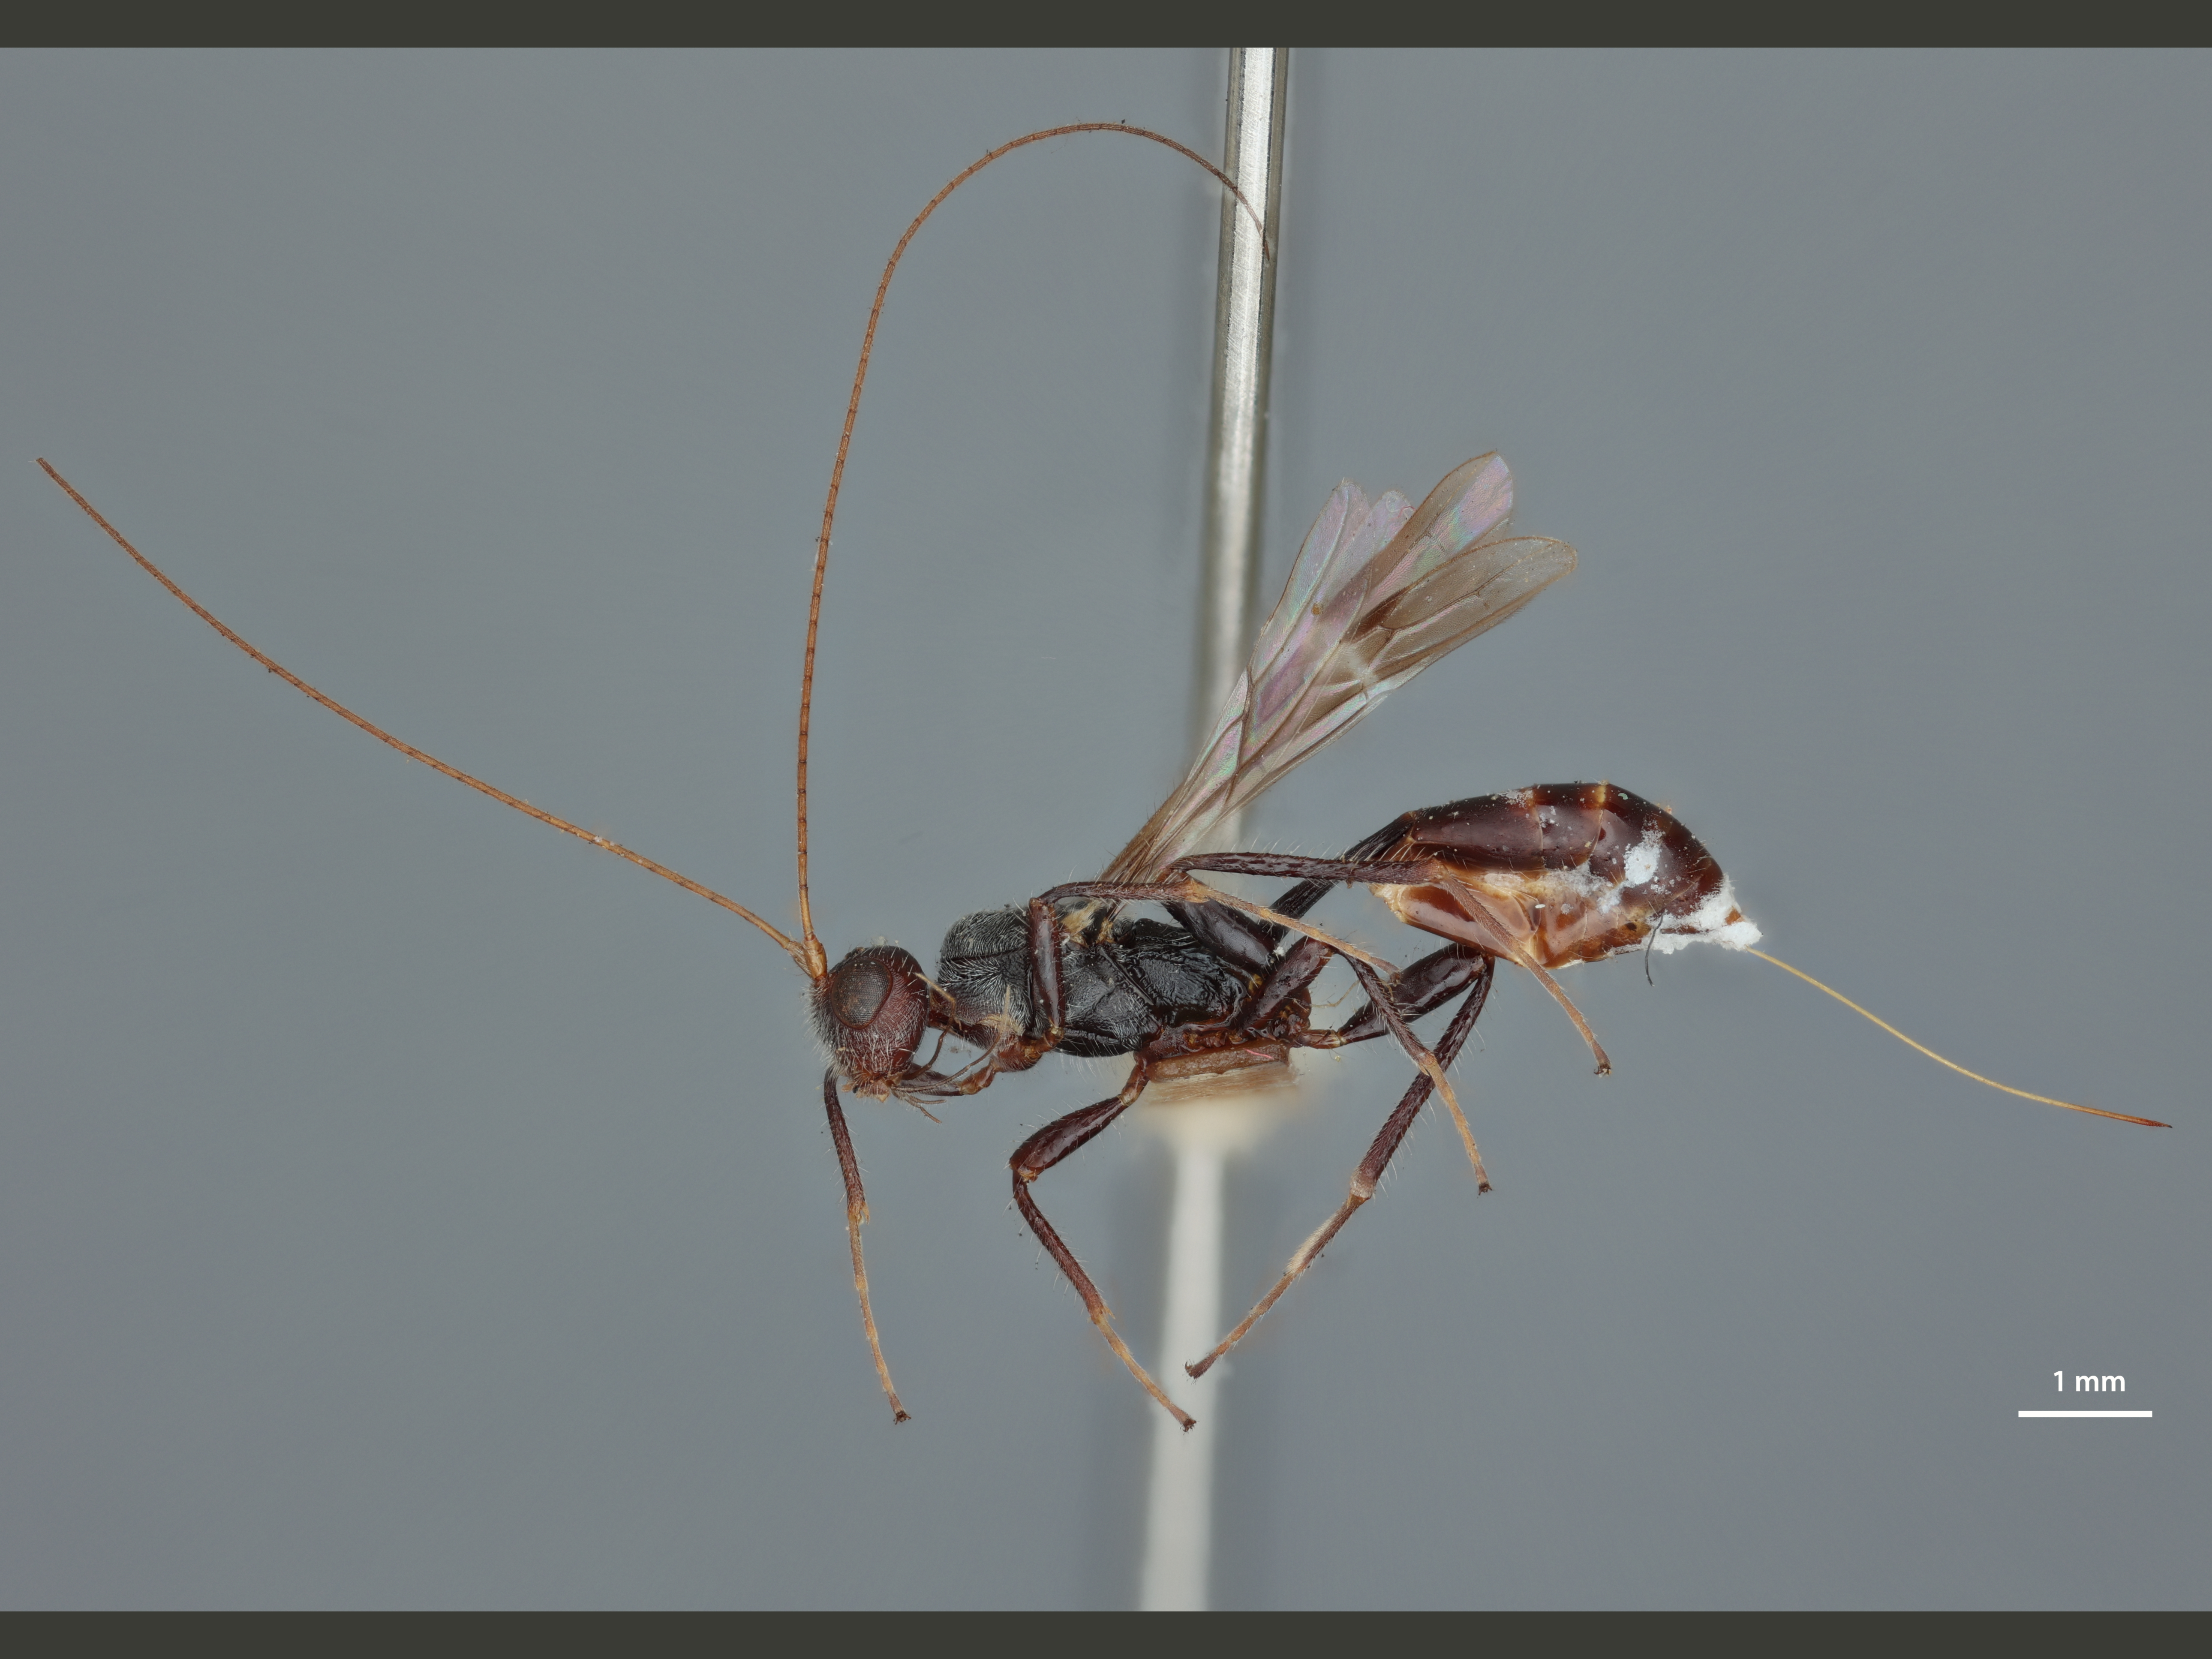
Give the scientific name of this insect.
Spathius silius
